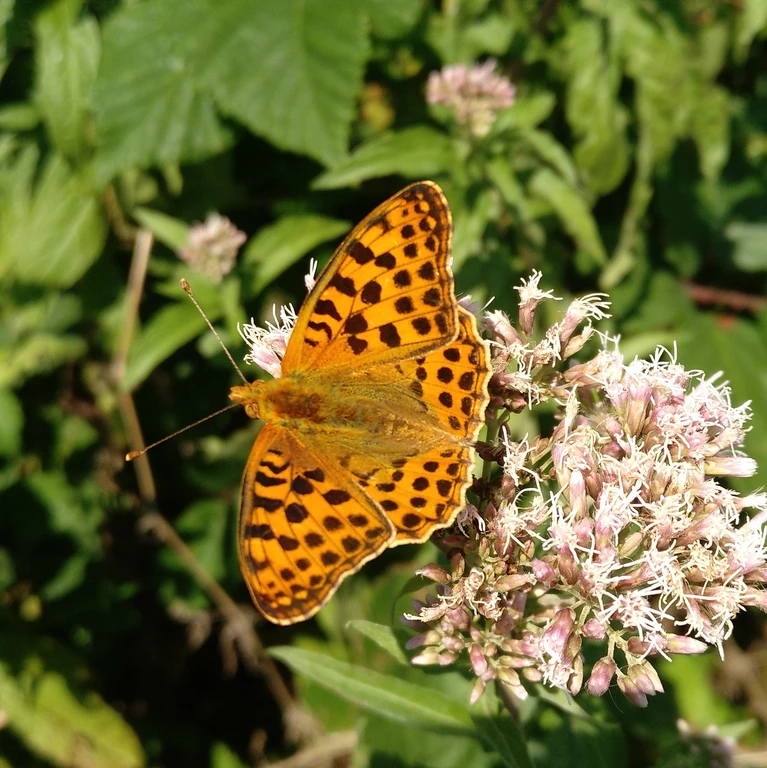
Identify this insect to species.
Issoria lathonia
